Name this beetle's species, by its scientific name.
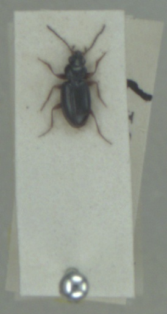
Bembidion clarkei
